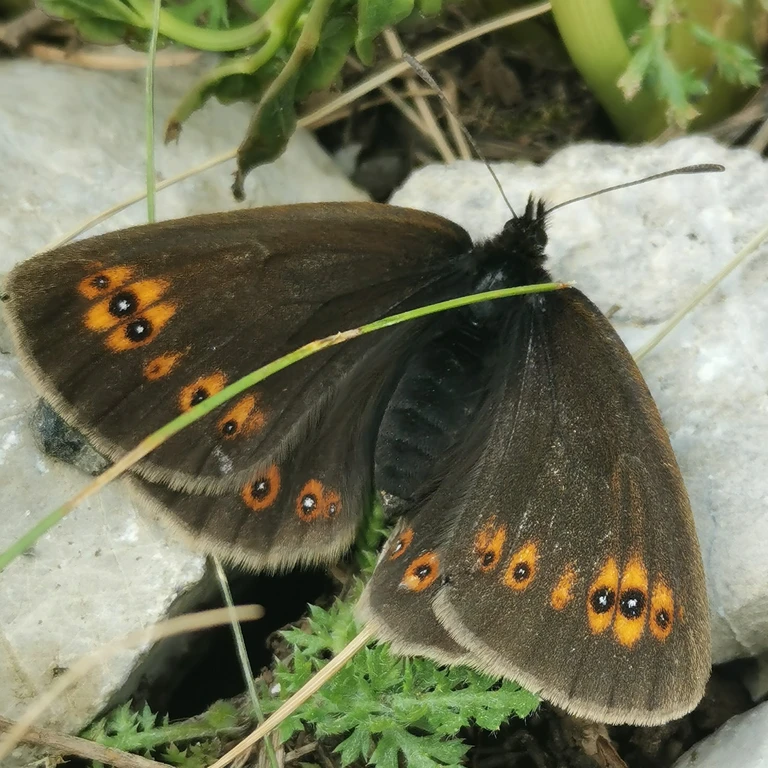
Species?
Erebia alberganus
